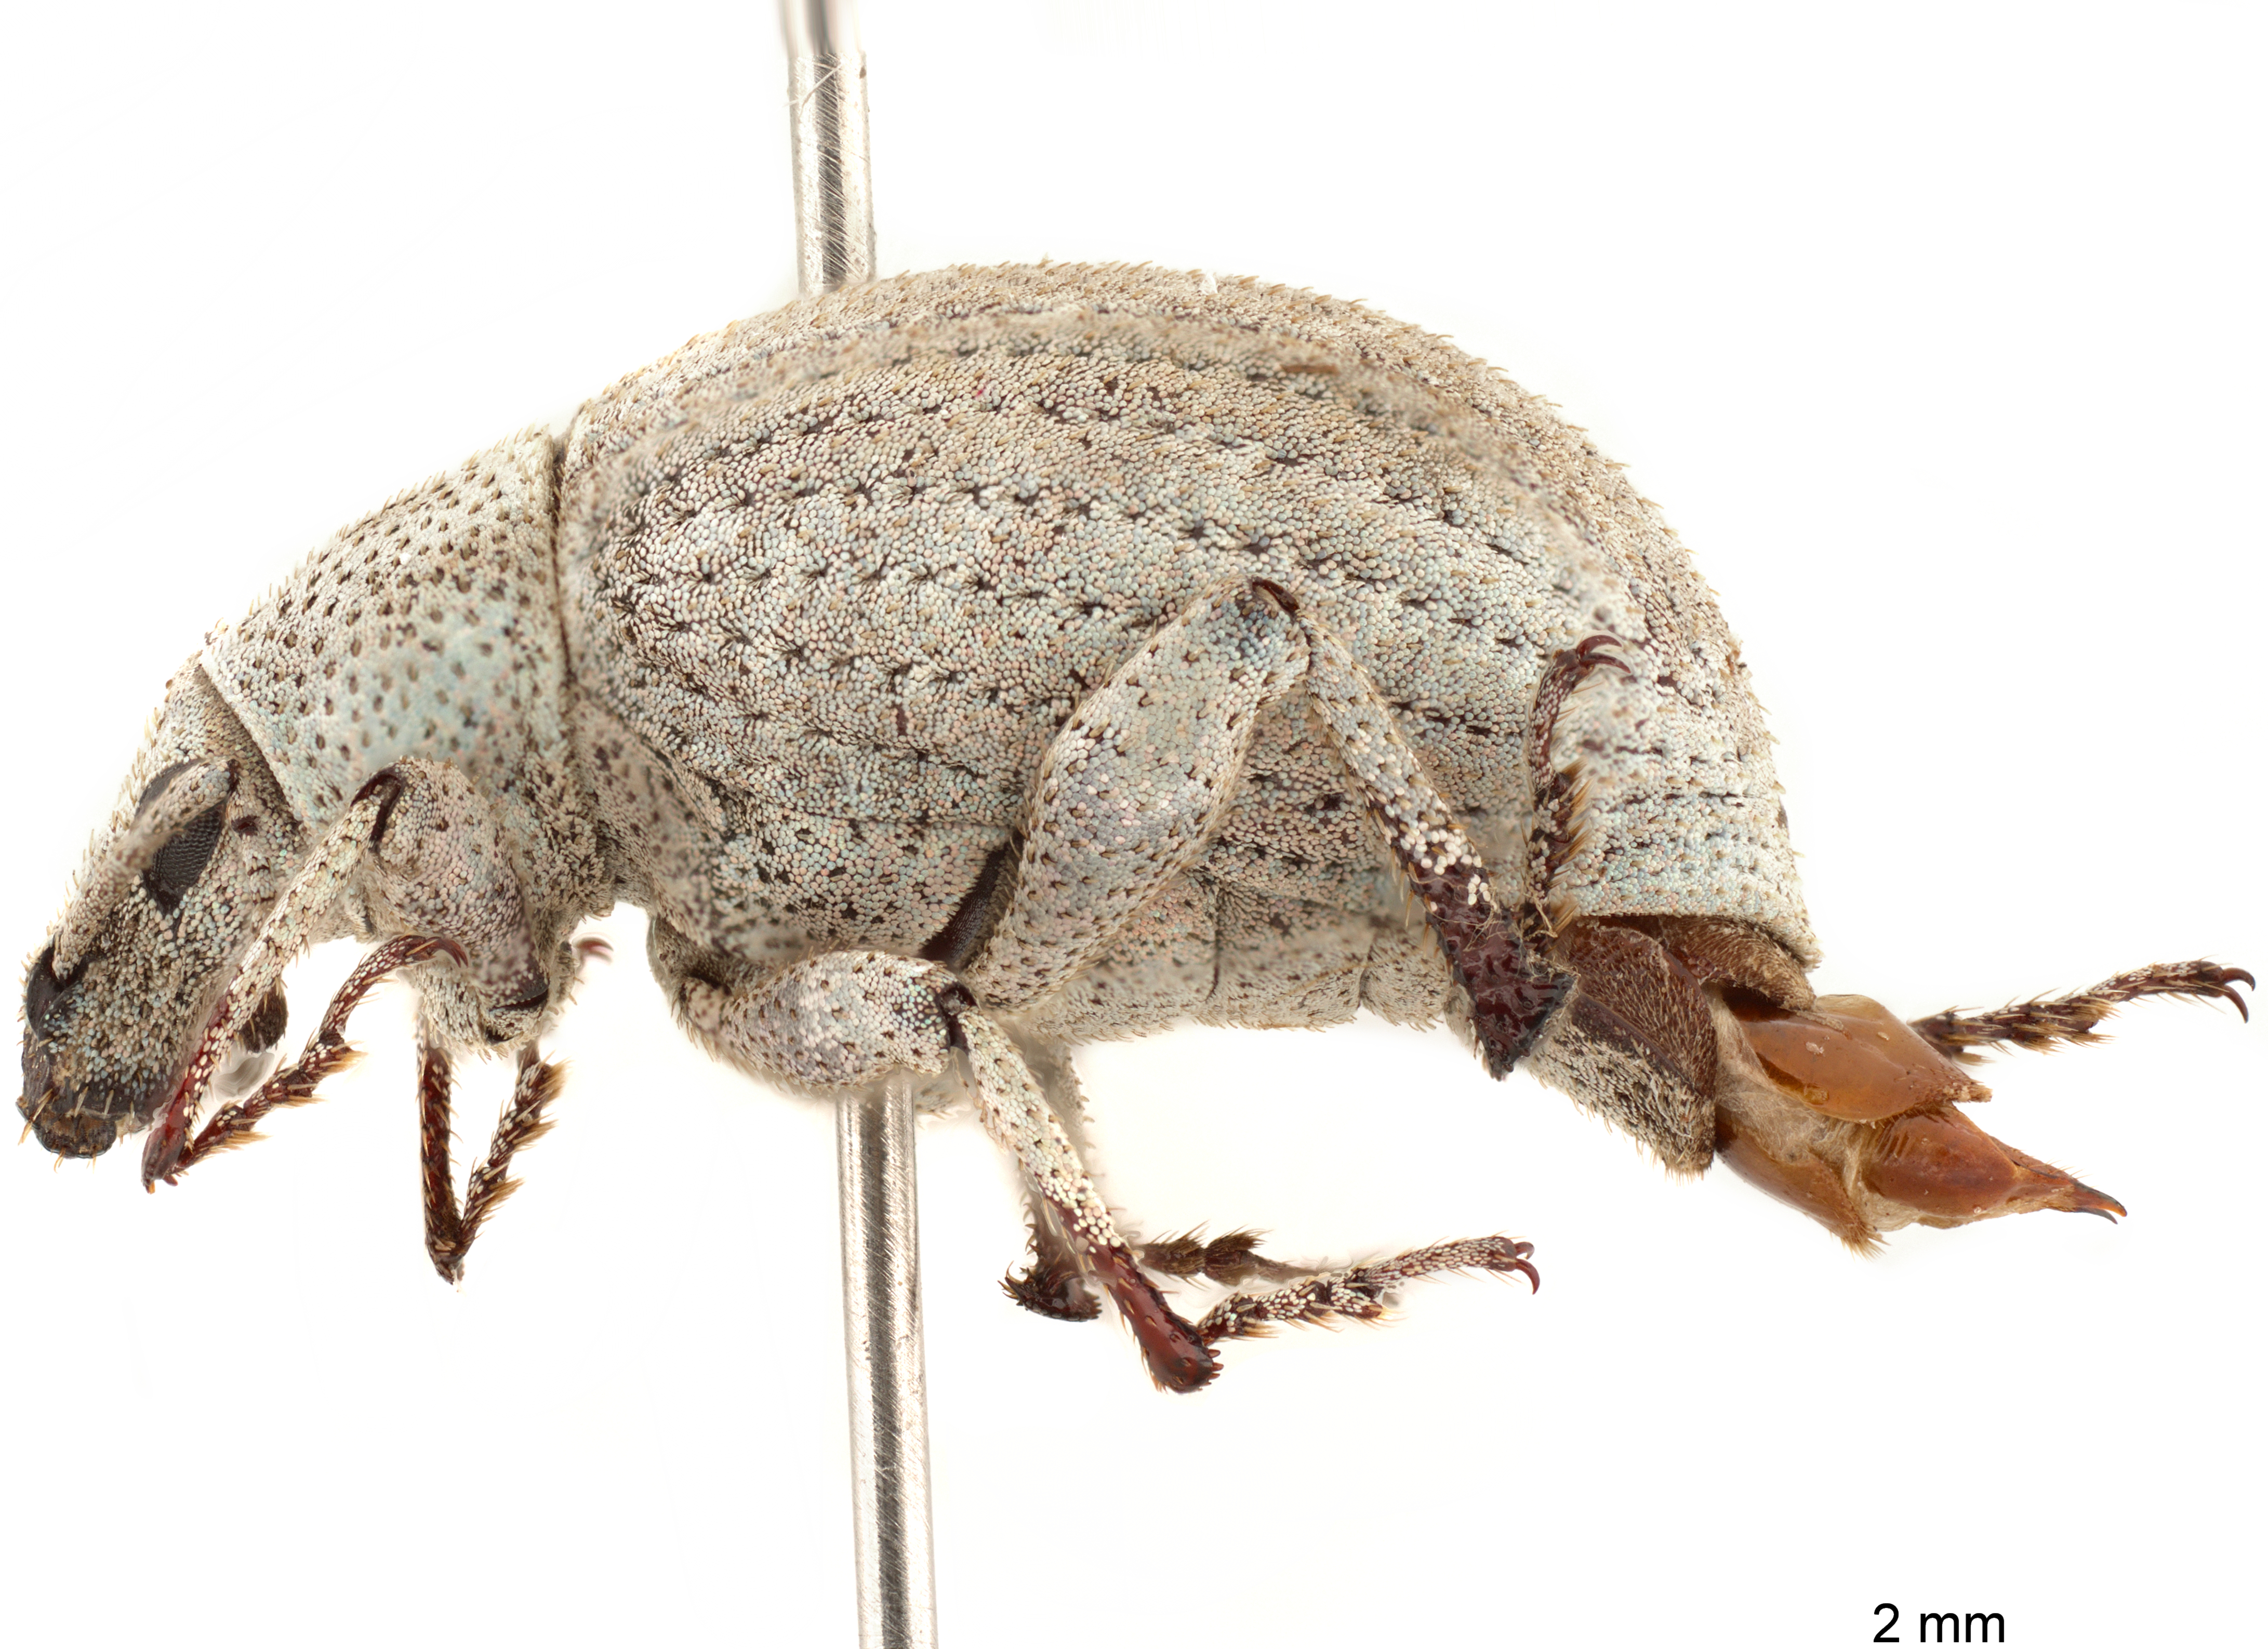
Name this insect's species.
Agraphus bellicus
